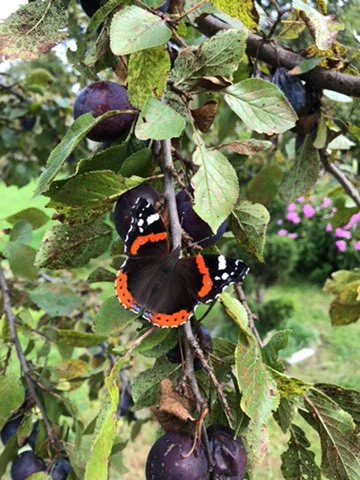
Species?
Vanessa atalanta
